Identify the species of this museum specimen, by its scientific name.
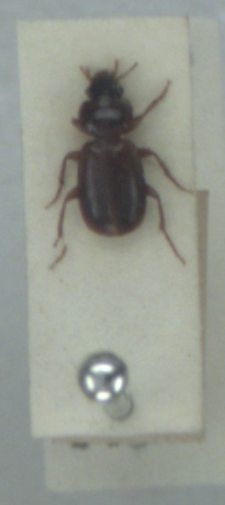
Masoreus wetterhallii
